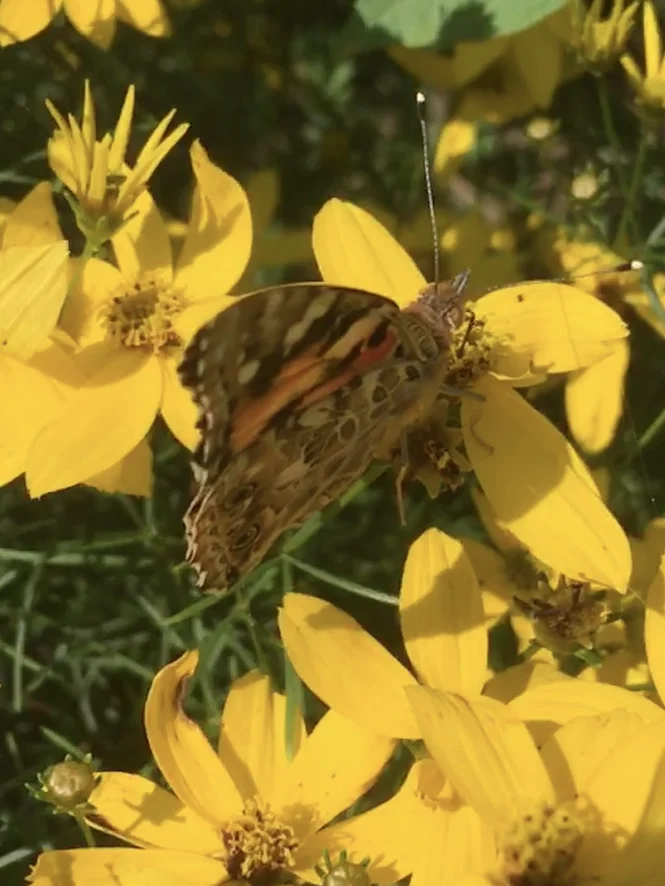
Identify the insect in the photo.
Vanessa cardui
